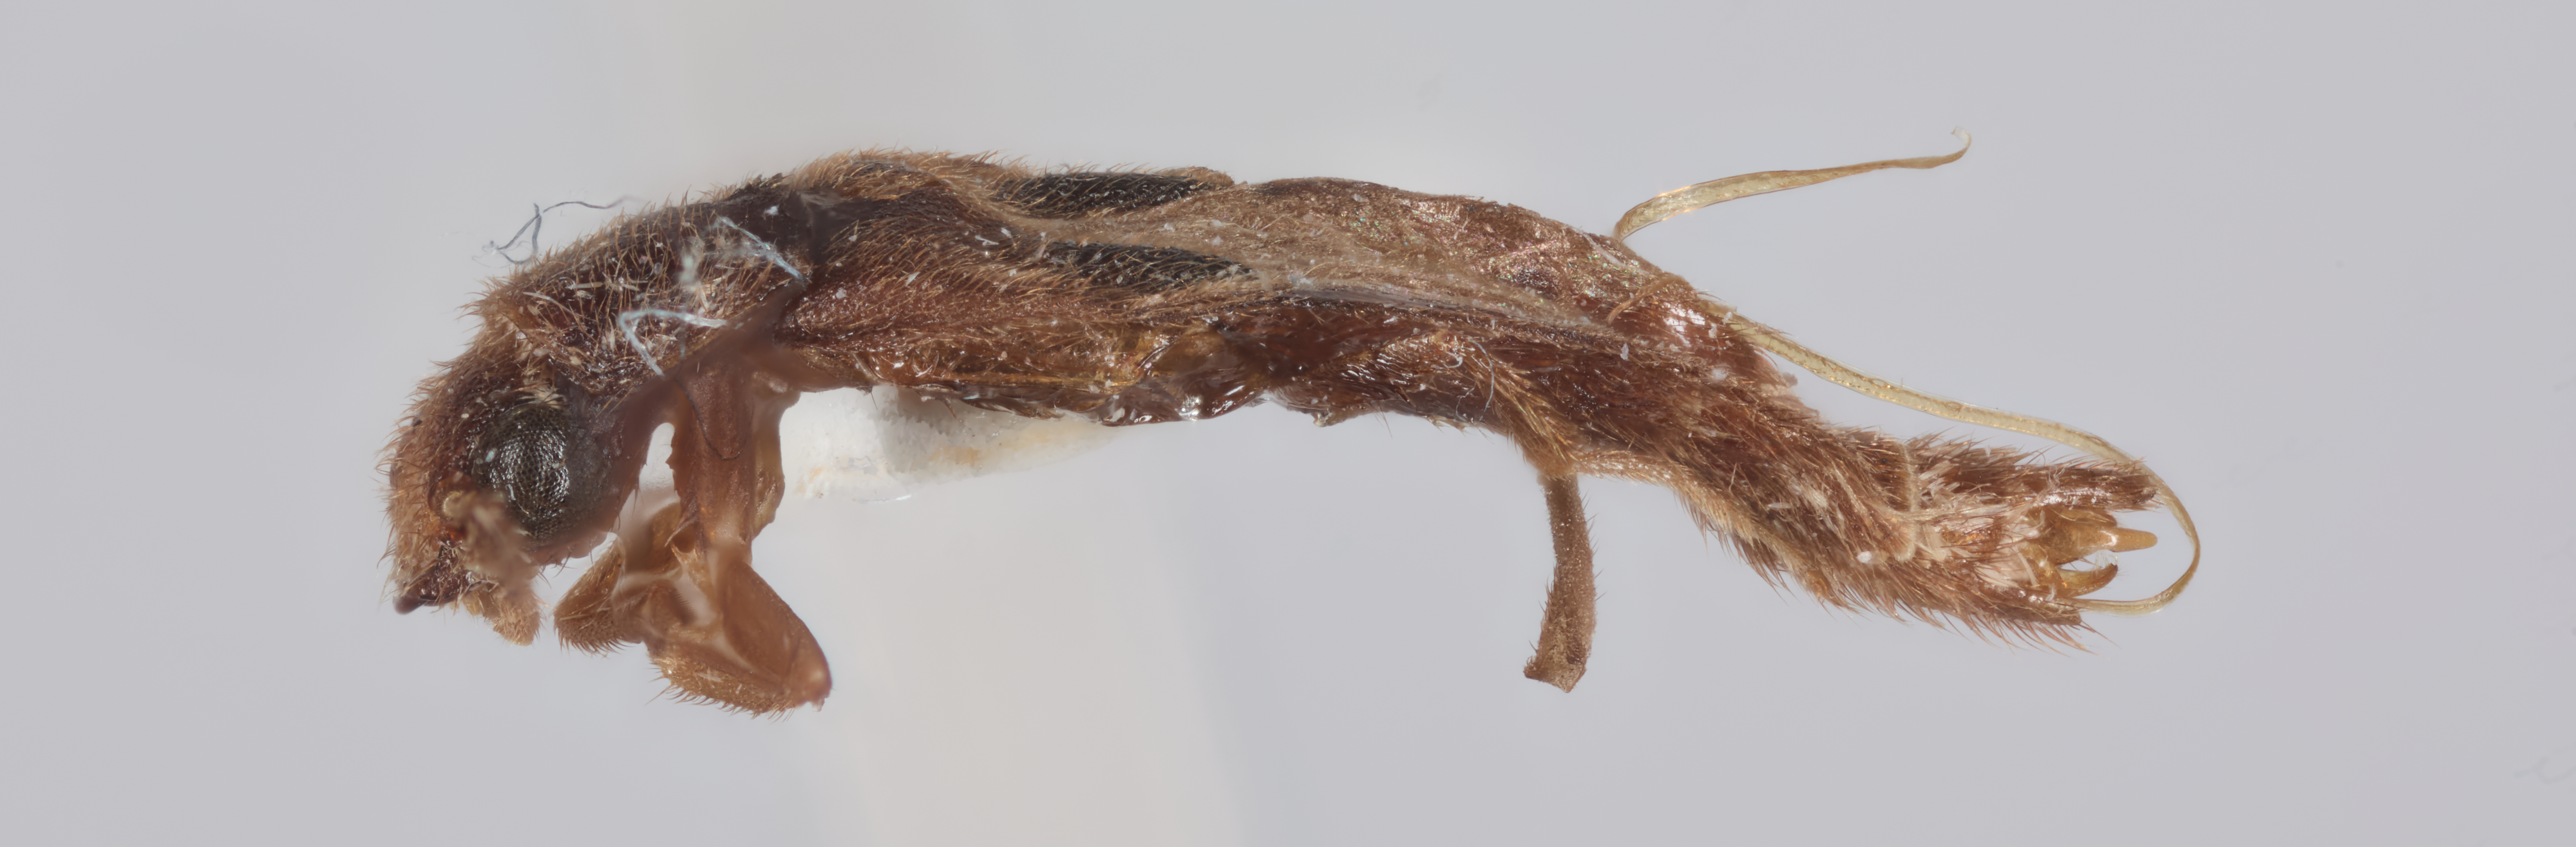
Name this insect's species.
Eurymastinocerus puertoricanus
